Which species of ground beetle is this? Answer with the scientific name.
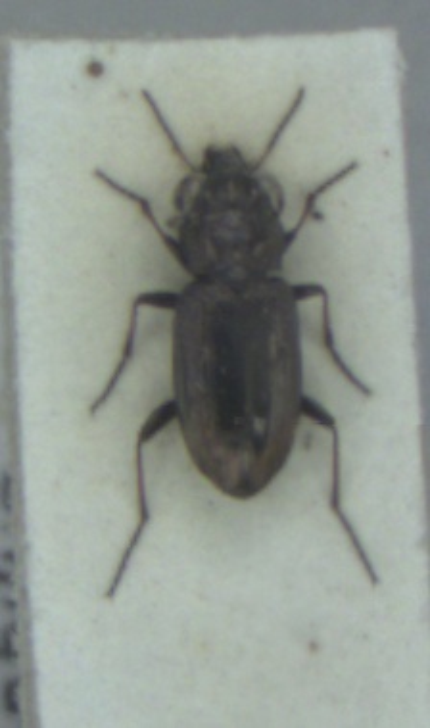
Notiophilus biguttatus
